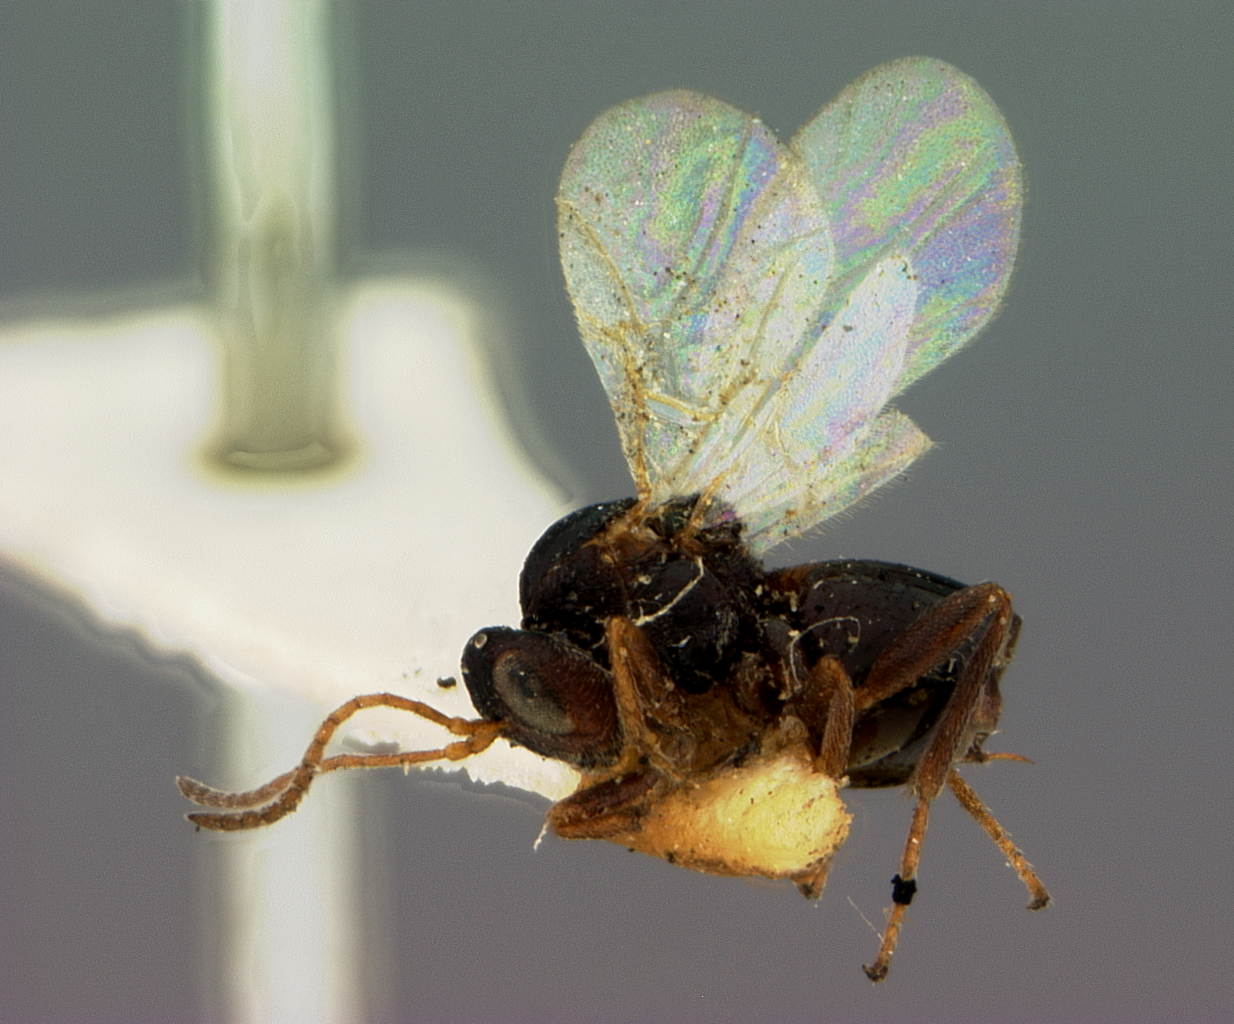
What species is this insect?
Cynips quercus
